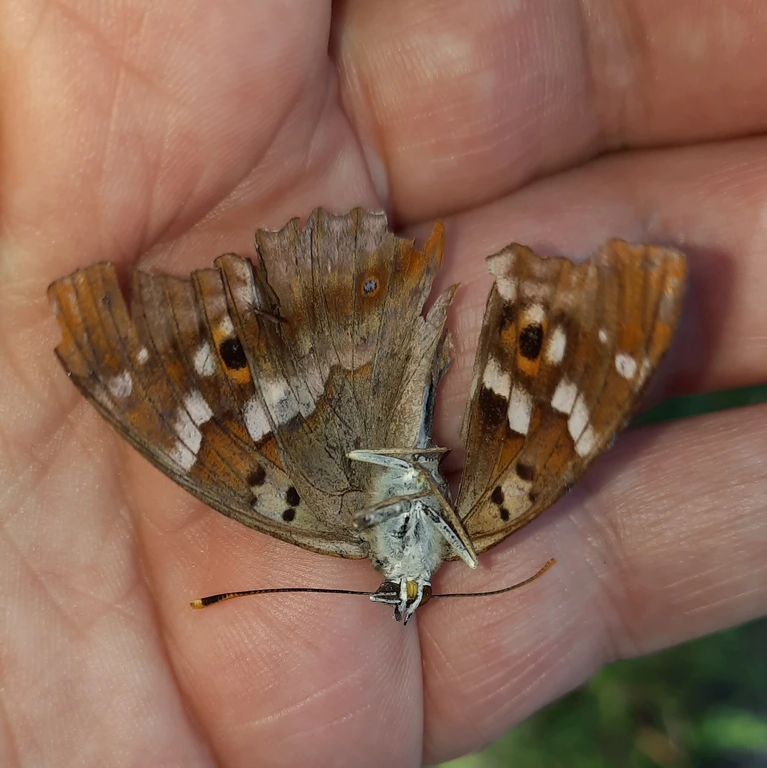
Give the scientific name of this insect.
Apatura ilia
